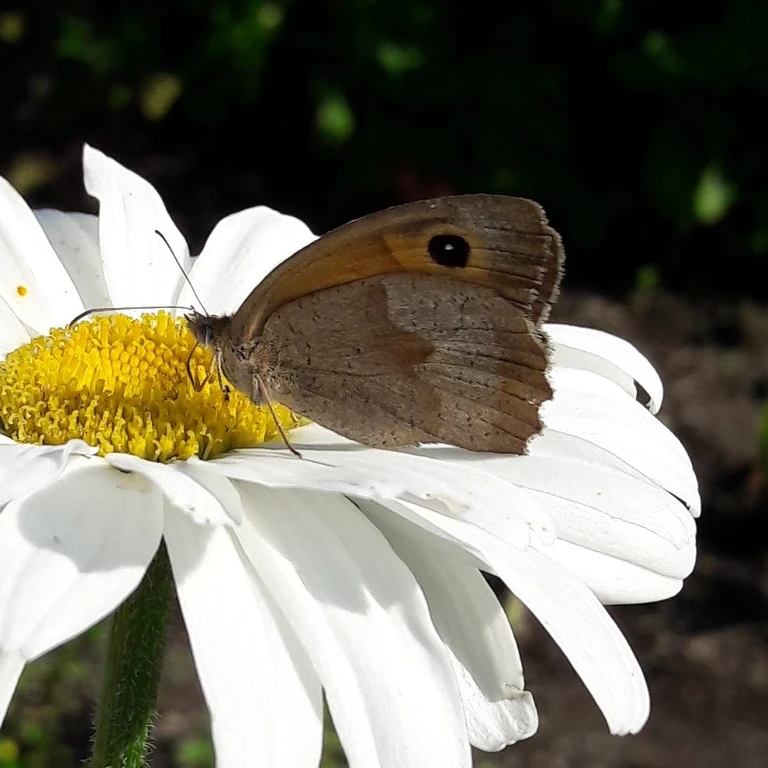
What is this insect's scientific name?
Maniola jurtina
